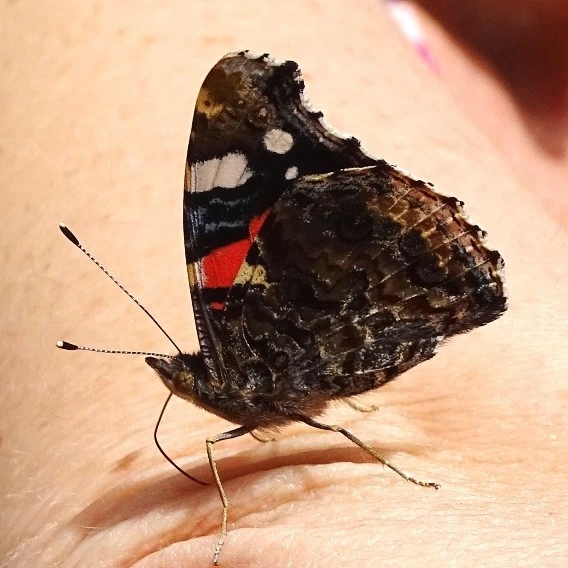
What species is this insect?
Vanessa atalanta
